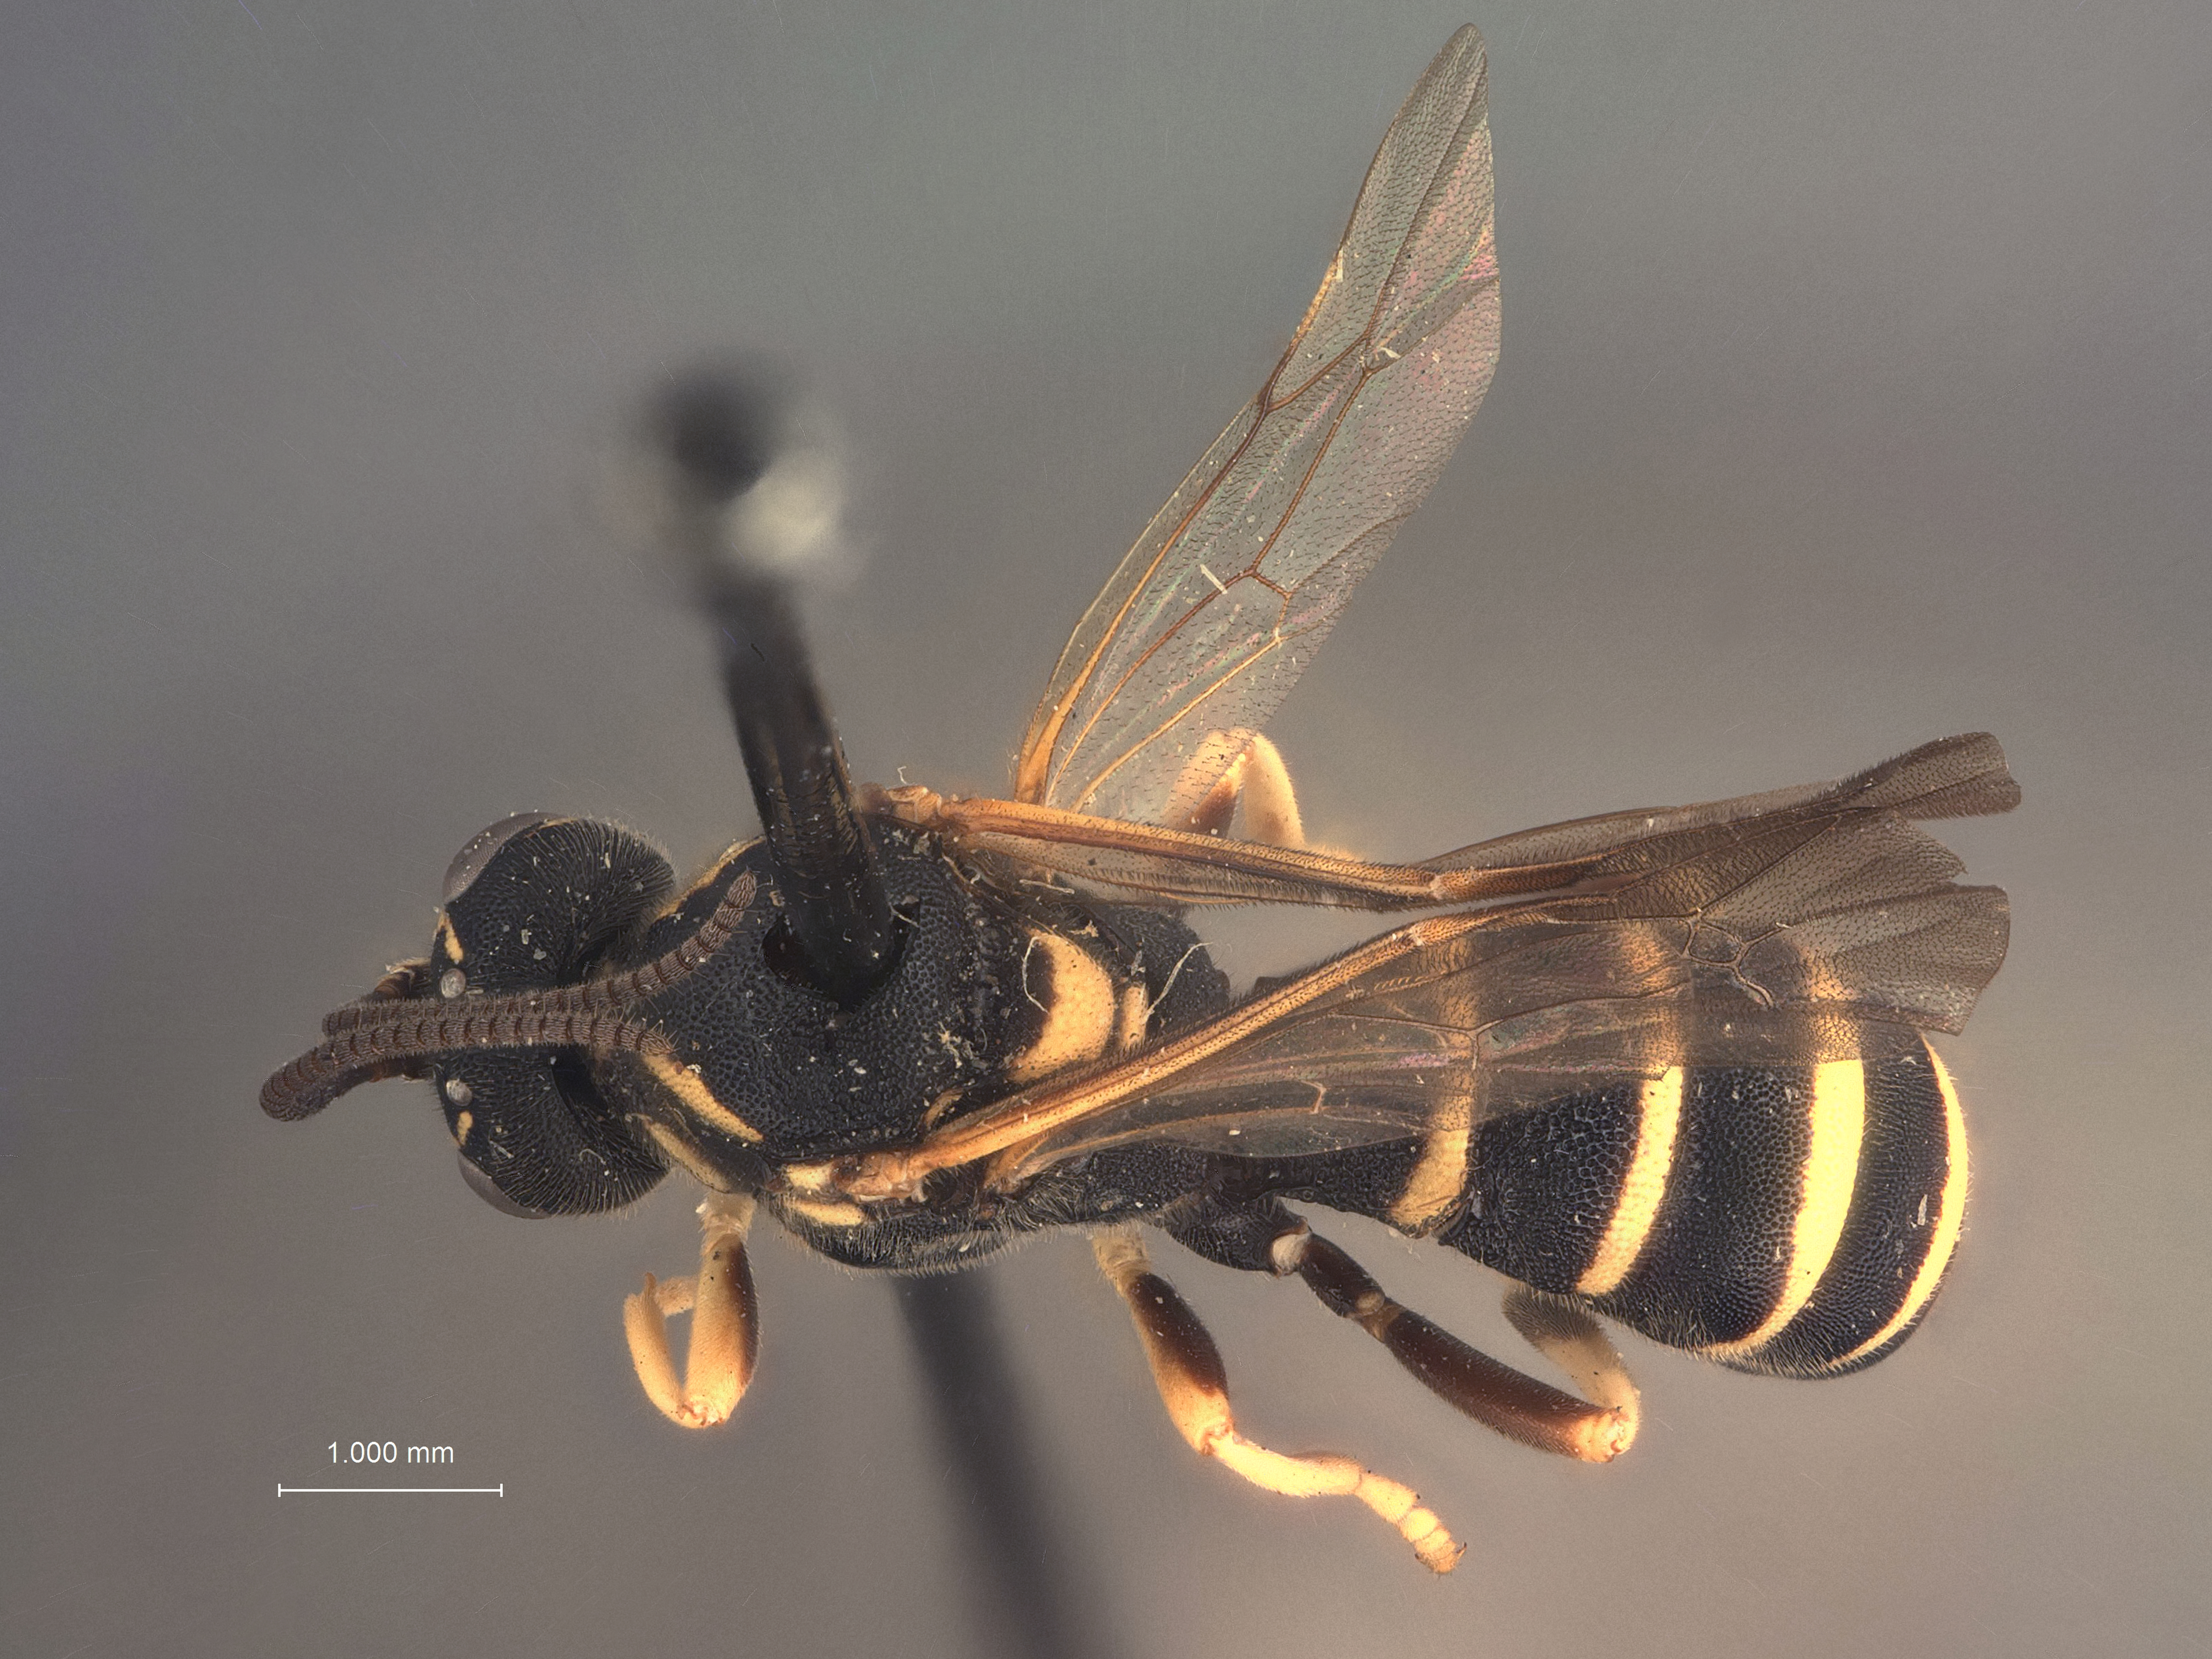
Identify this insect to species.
Exenterus platypes
